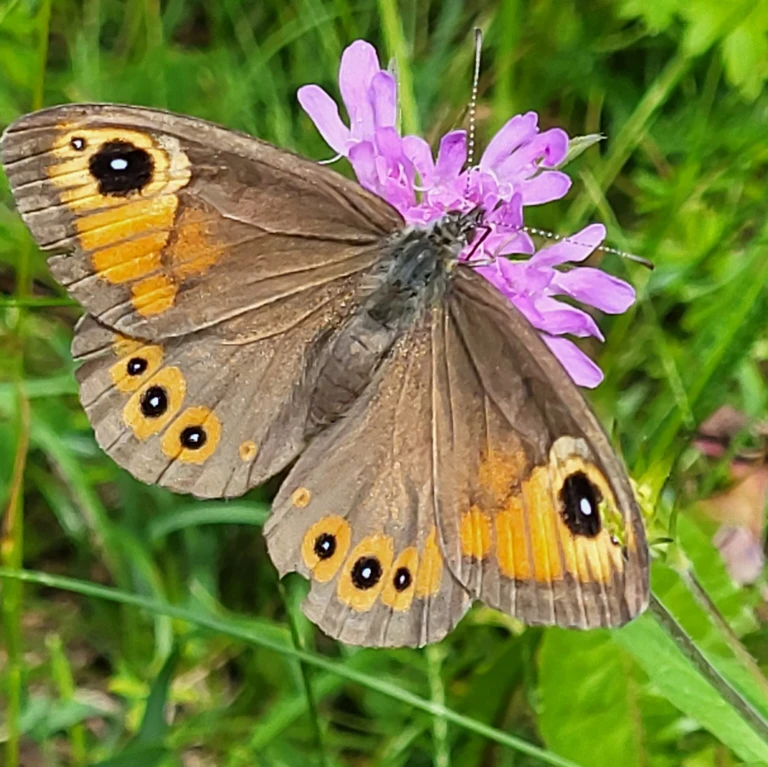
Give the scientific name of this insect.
Lasiommata maera (also Pararge maera)
